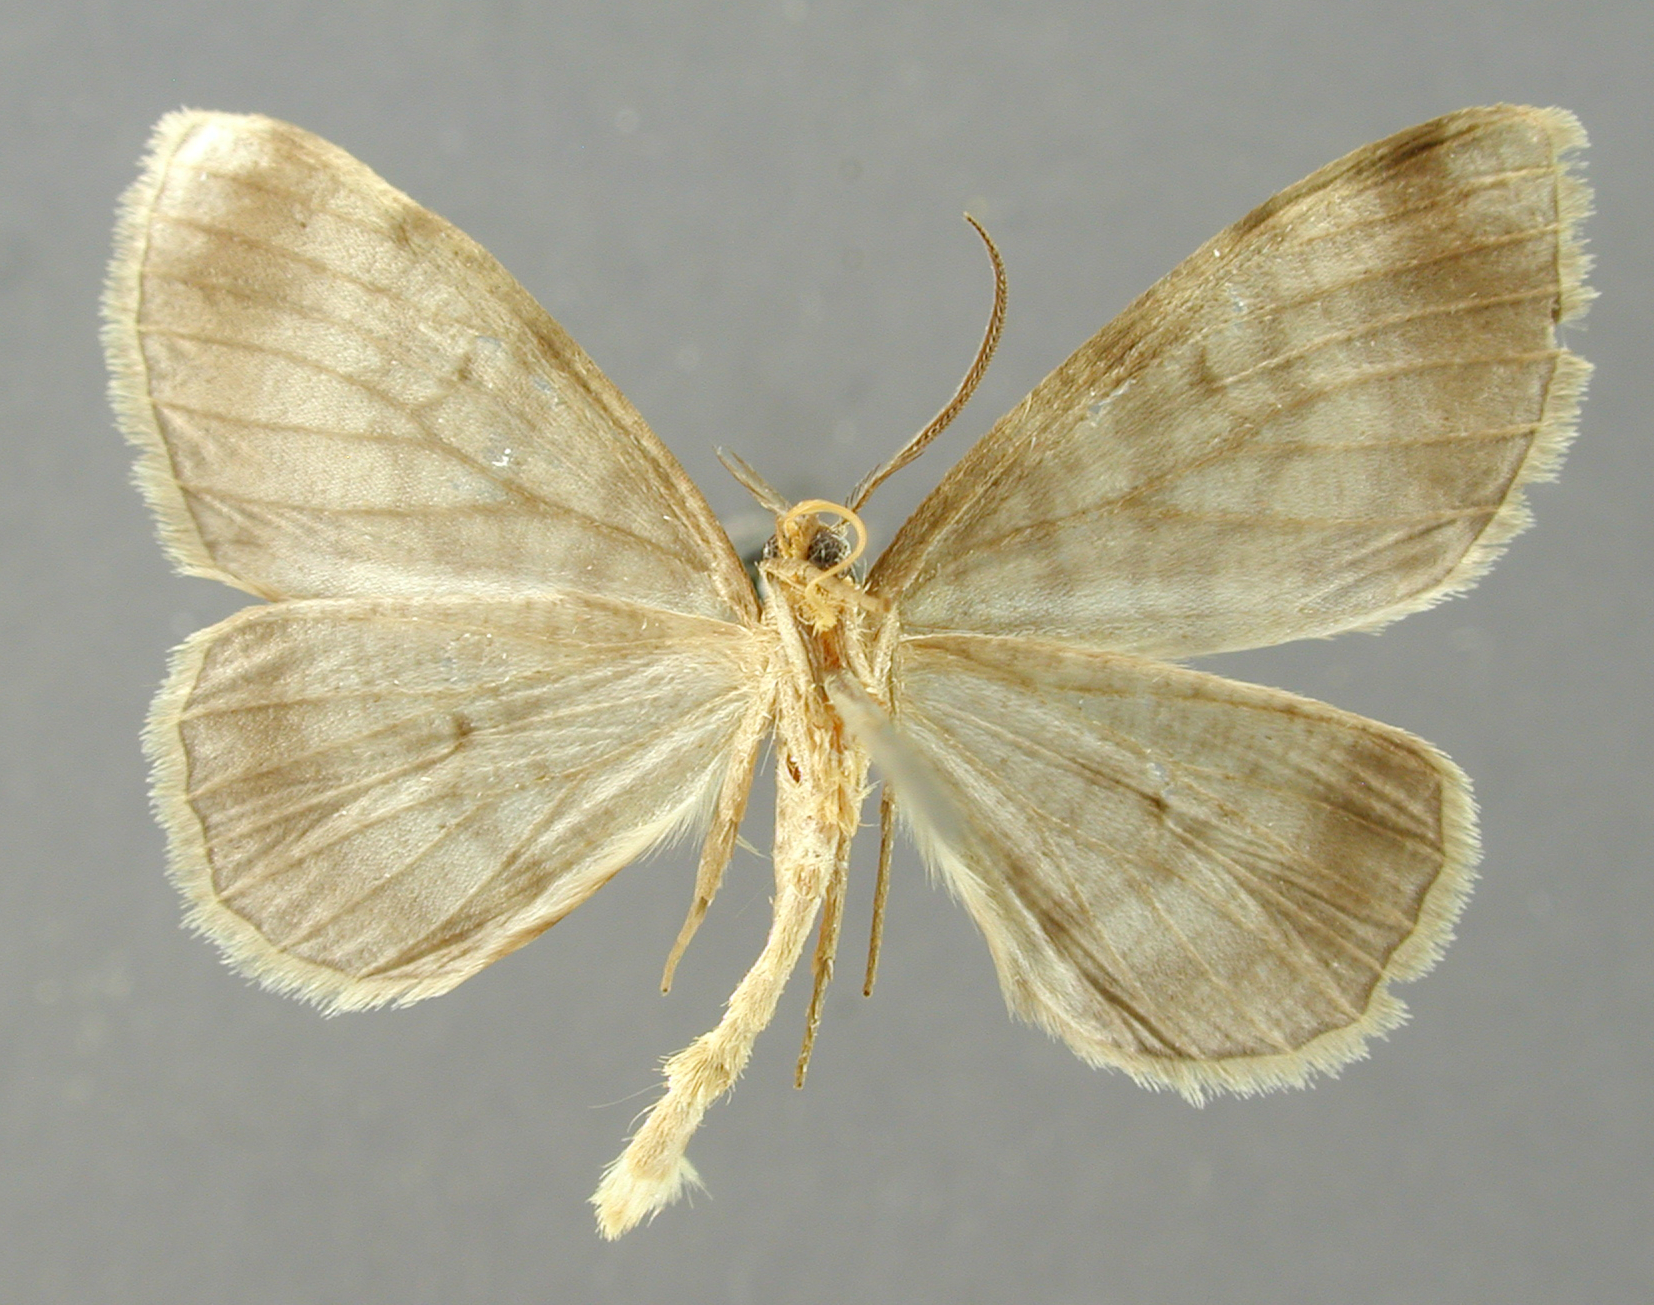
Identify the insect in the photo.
Nipteria musarana
